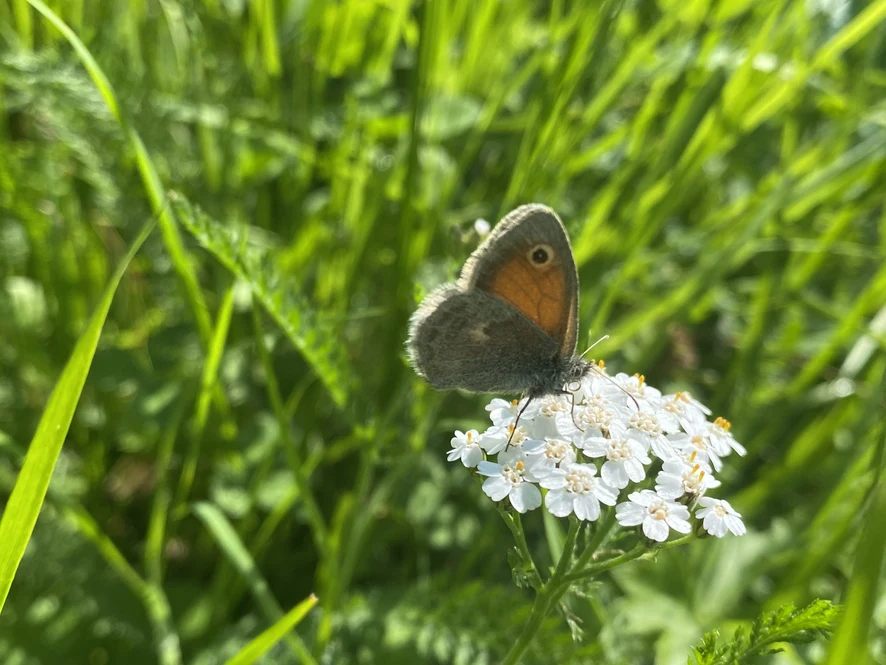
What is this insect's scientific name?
Coenonympha pamphilus
